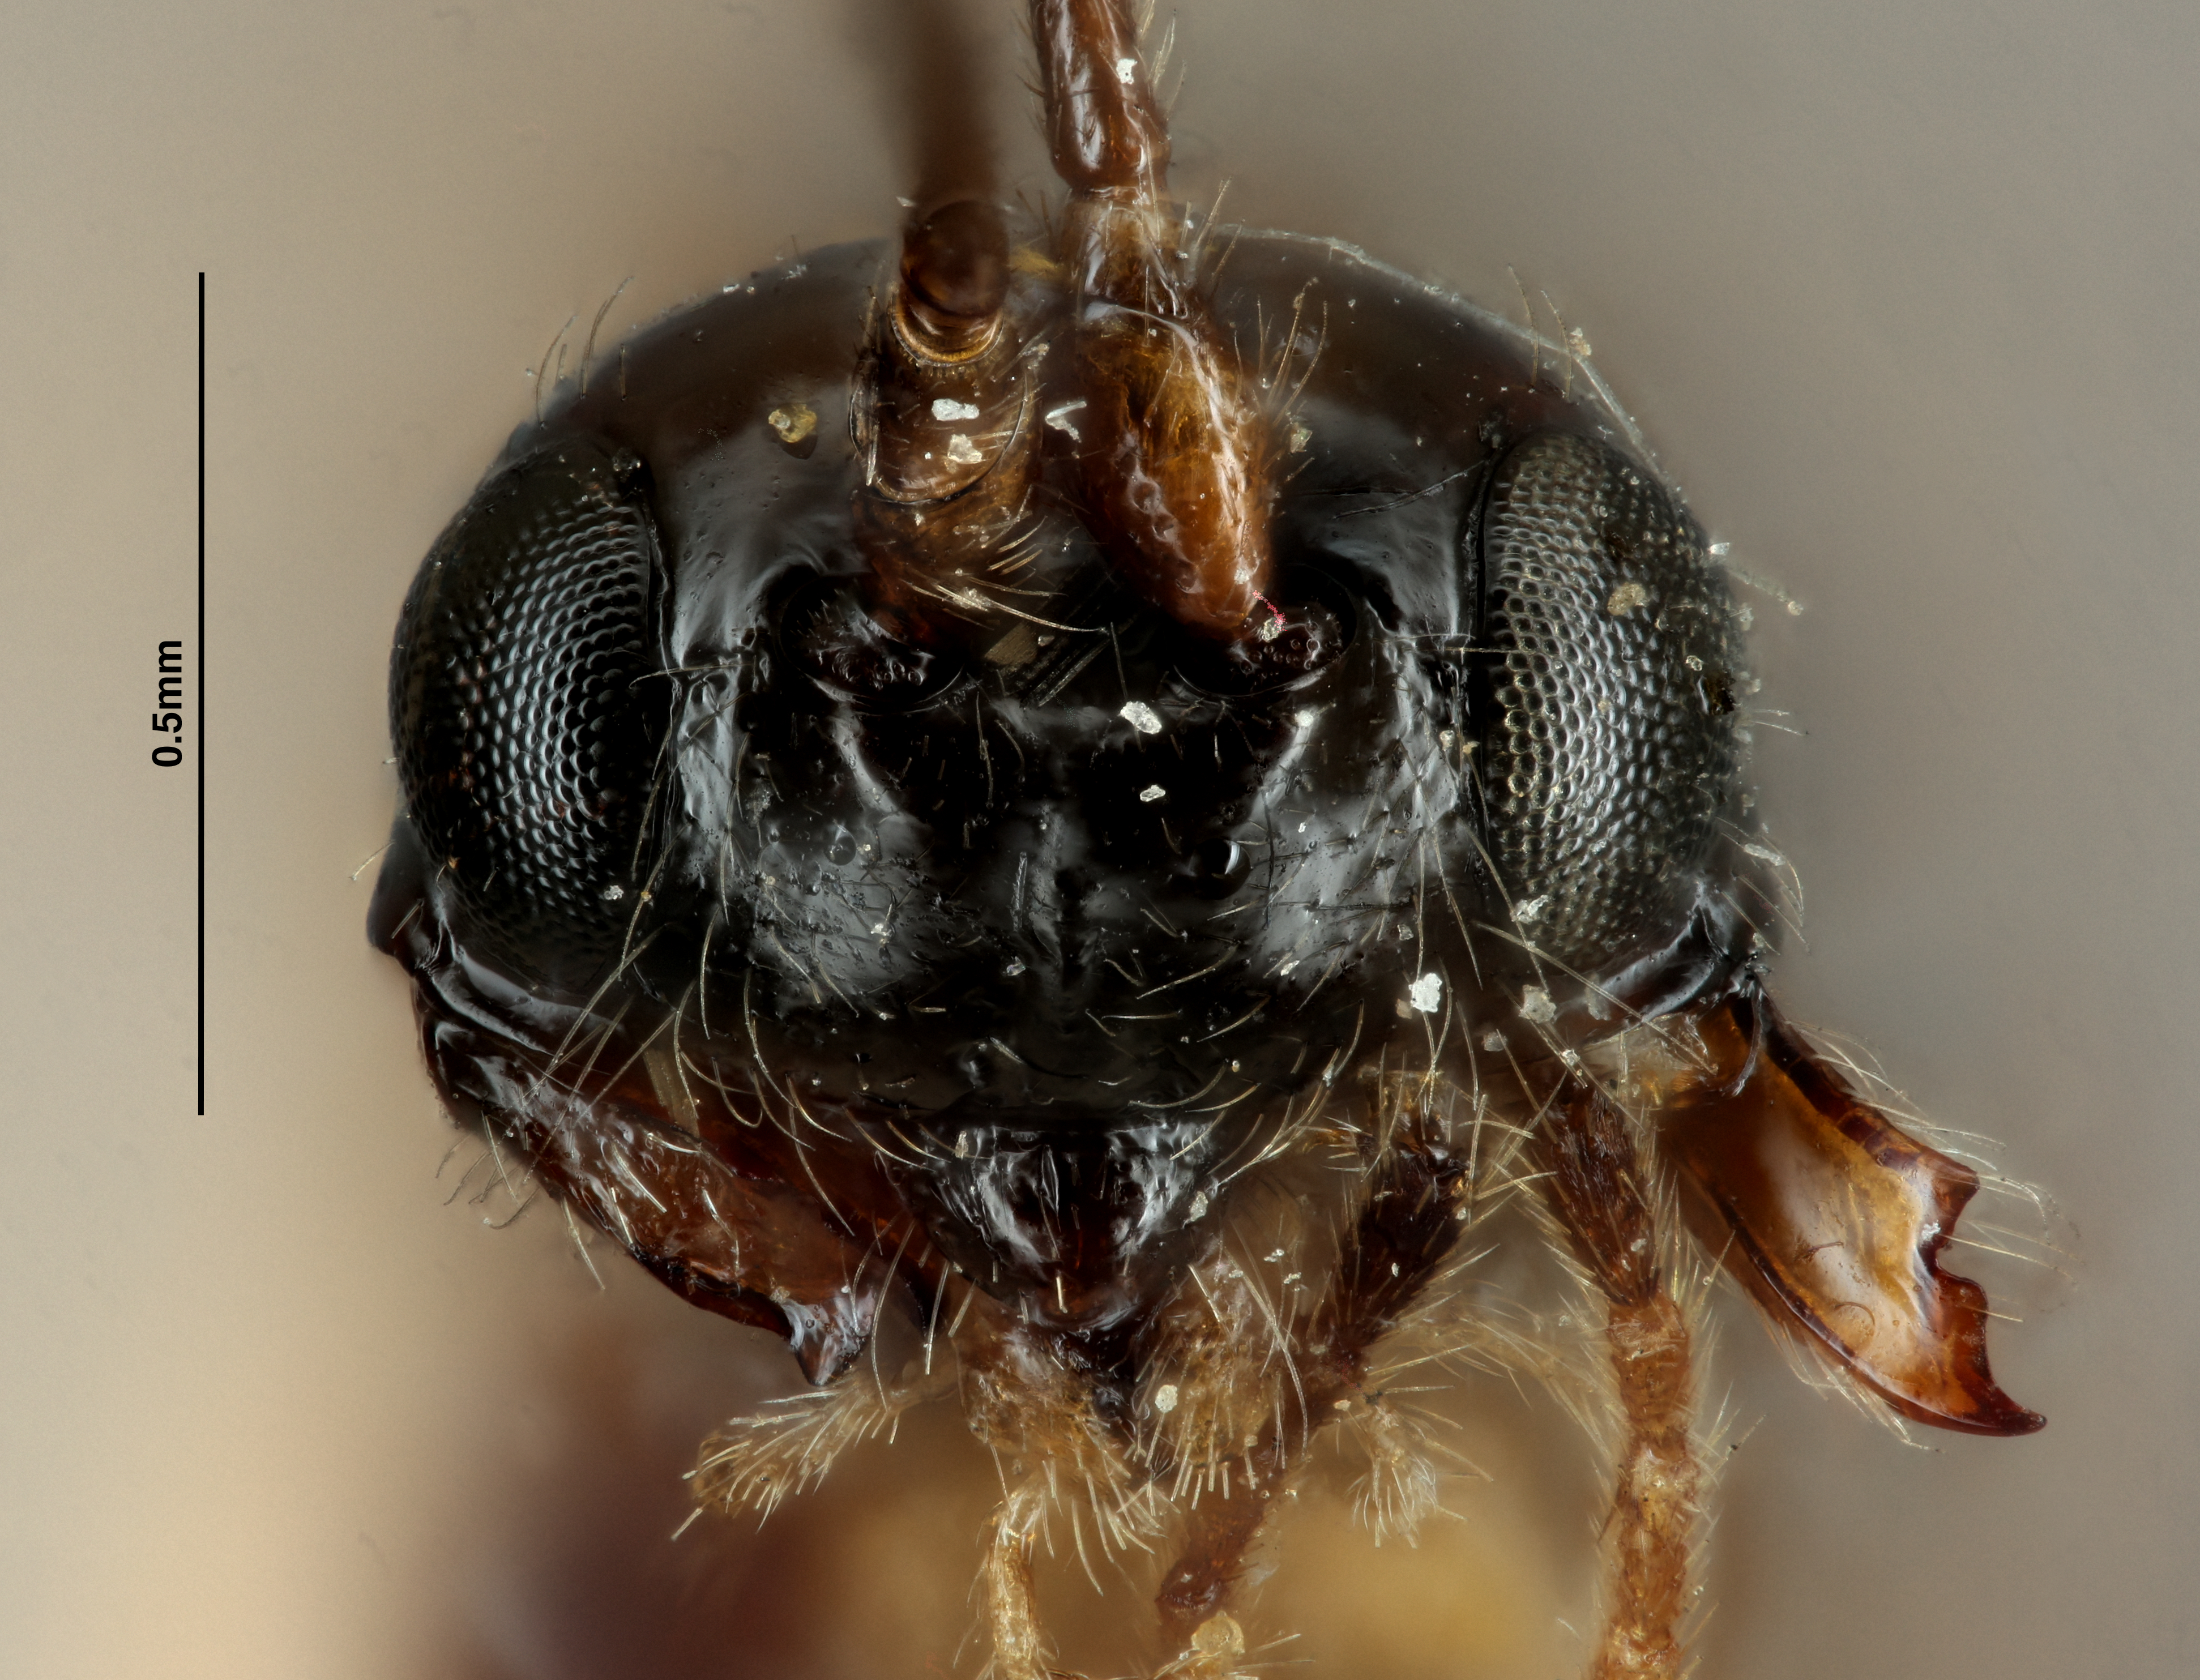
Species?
Idiasta macrocera
